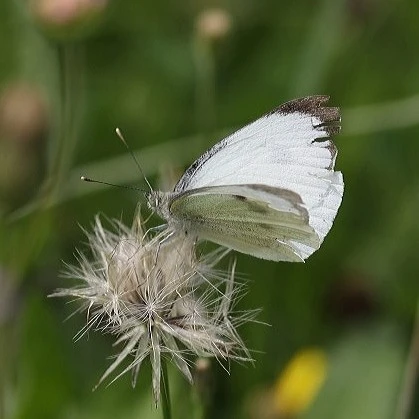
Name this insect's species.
Pieris brassicae
